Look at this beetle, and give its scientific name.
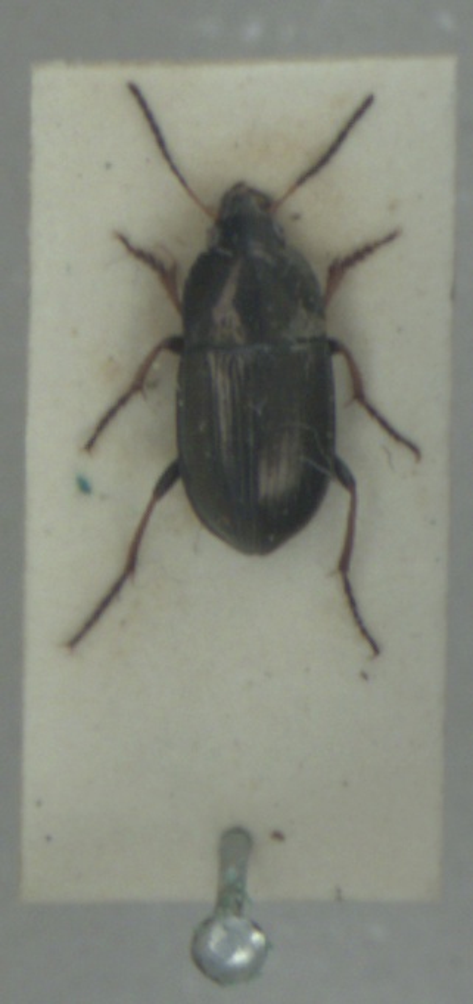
Amara plebeja
